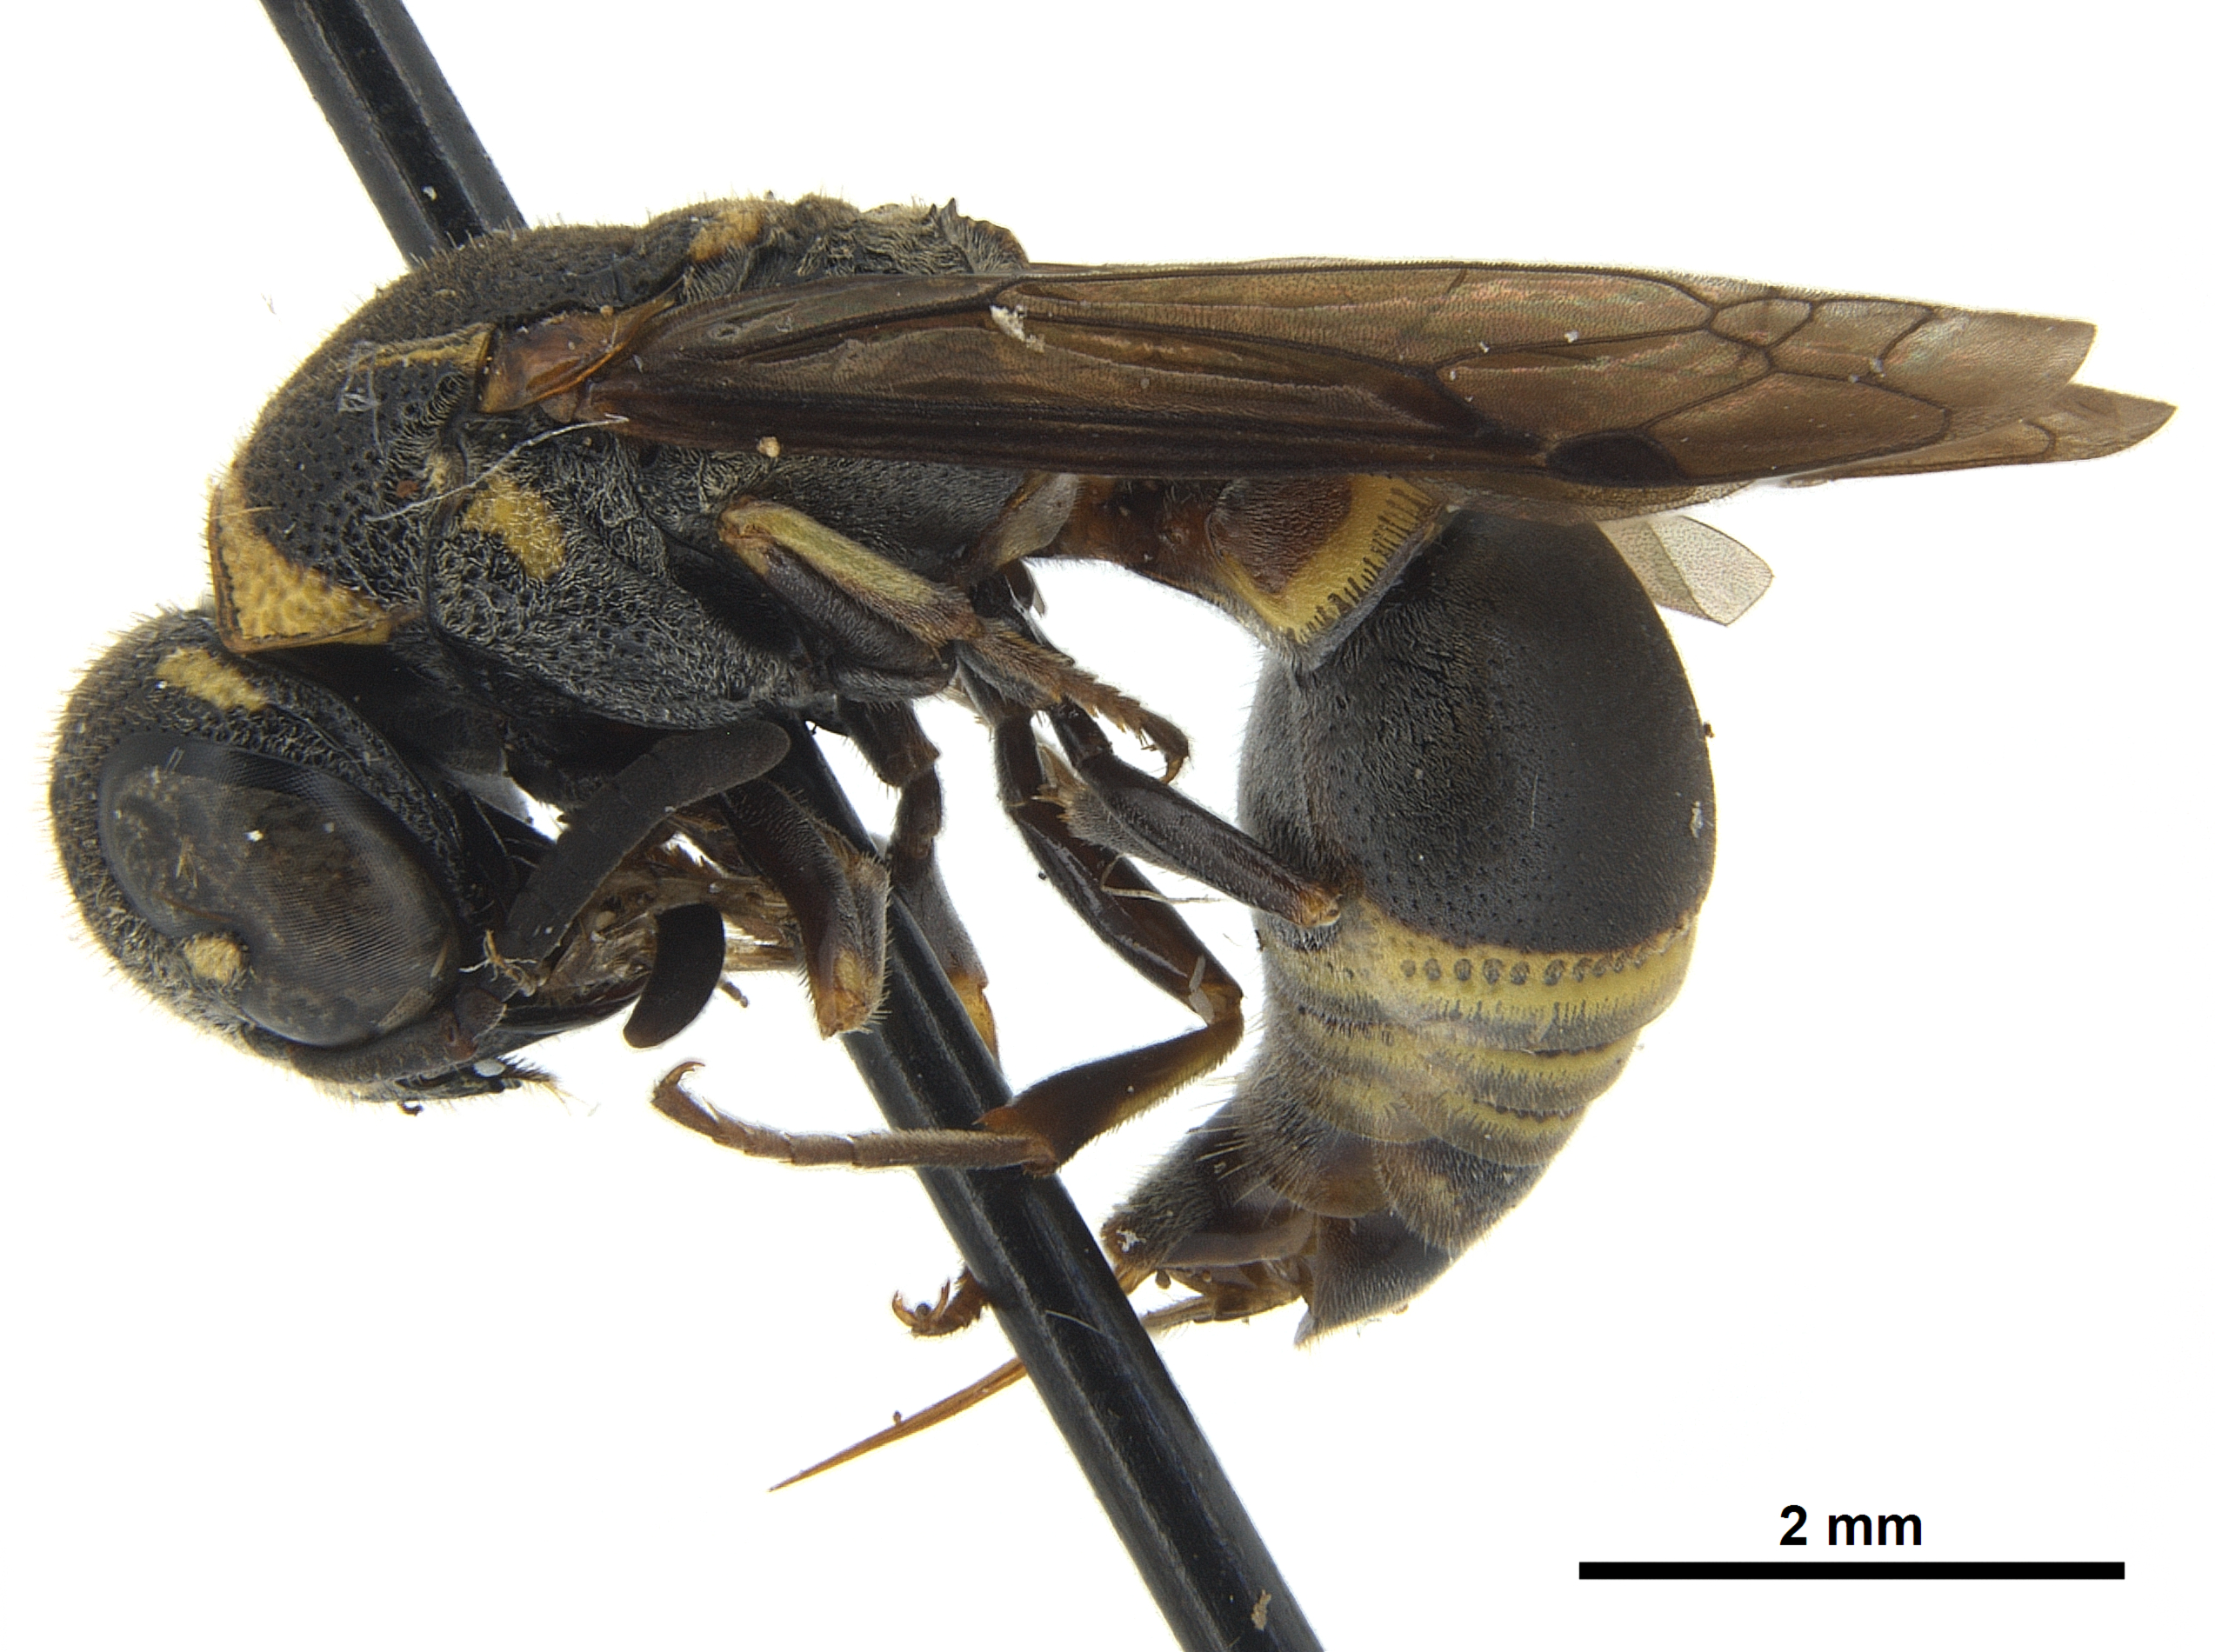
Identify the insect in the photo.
Hypalastoroides brasiliensis
